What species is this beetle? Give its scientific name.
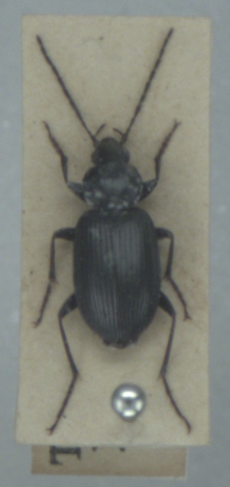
Agonum emarginatum
